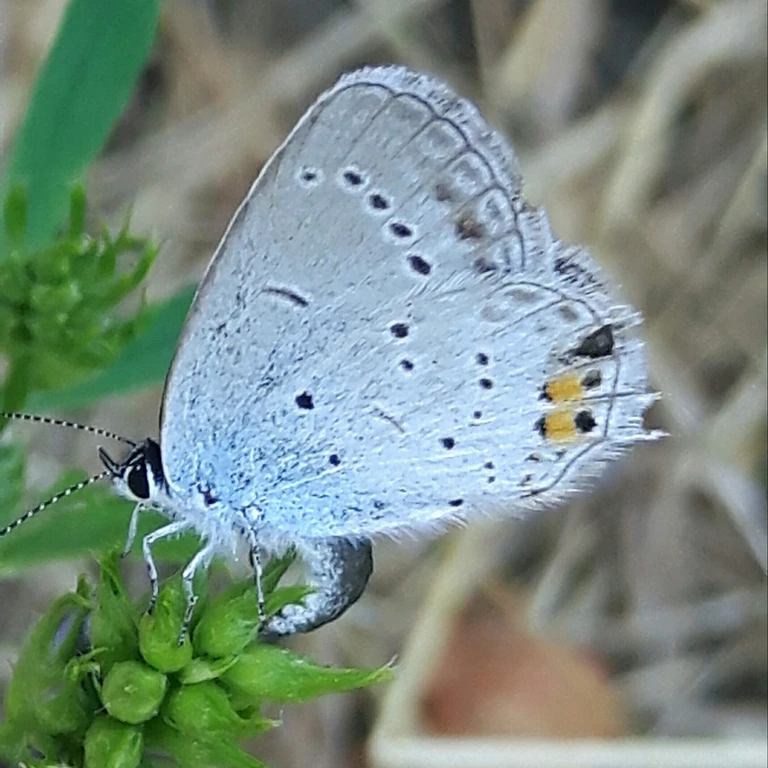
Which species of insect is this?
Cupido argiades (also Elkalyce argiades)
